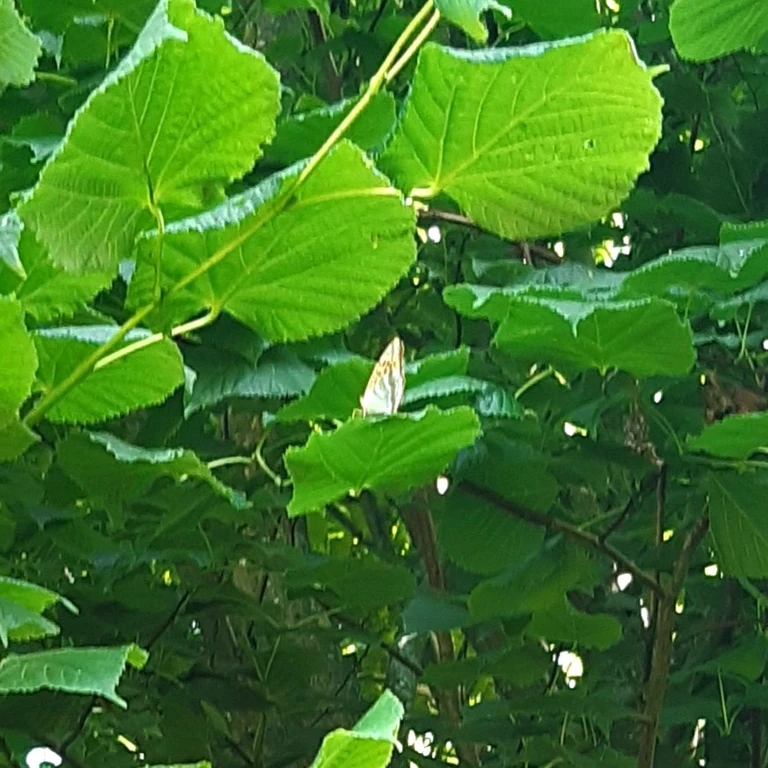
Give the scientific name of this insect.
Argynnis paphia
